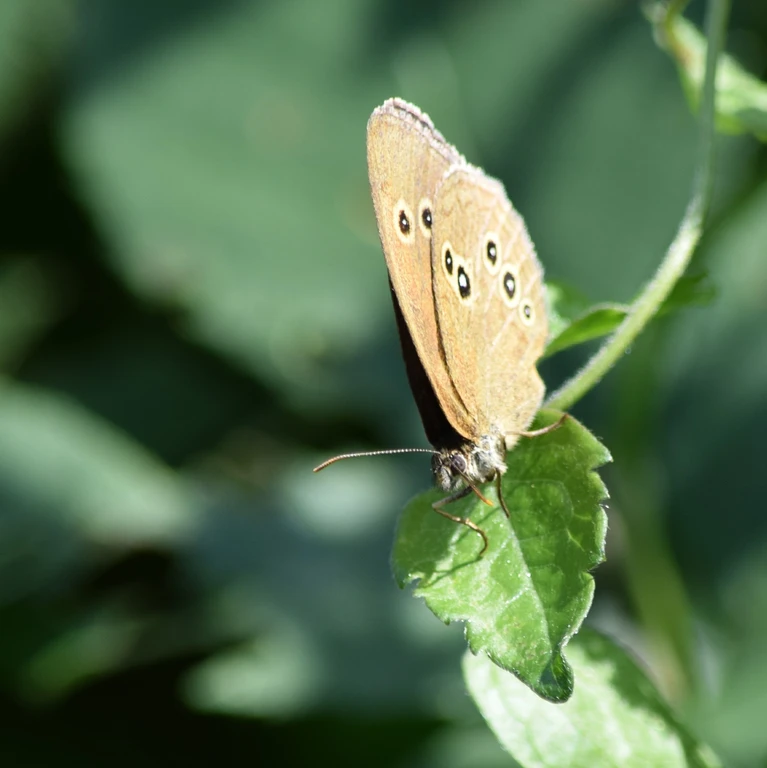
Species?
Aphantopus hyperantus
